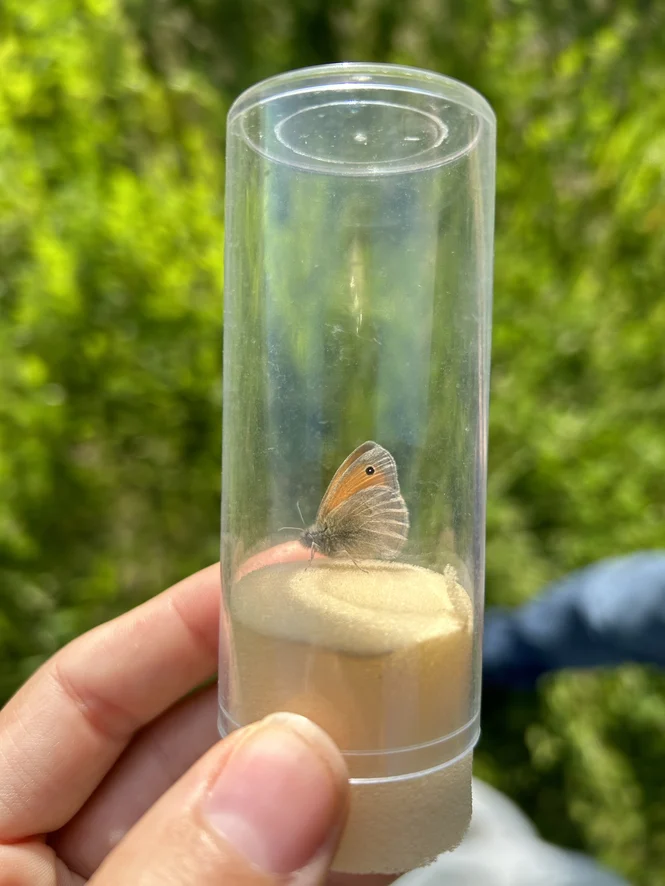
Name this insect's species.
Coenonympha pamphilus
